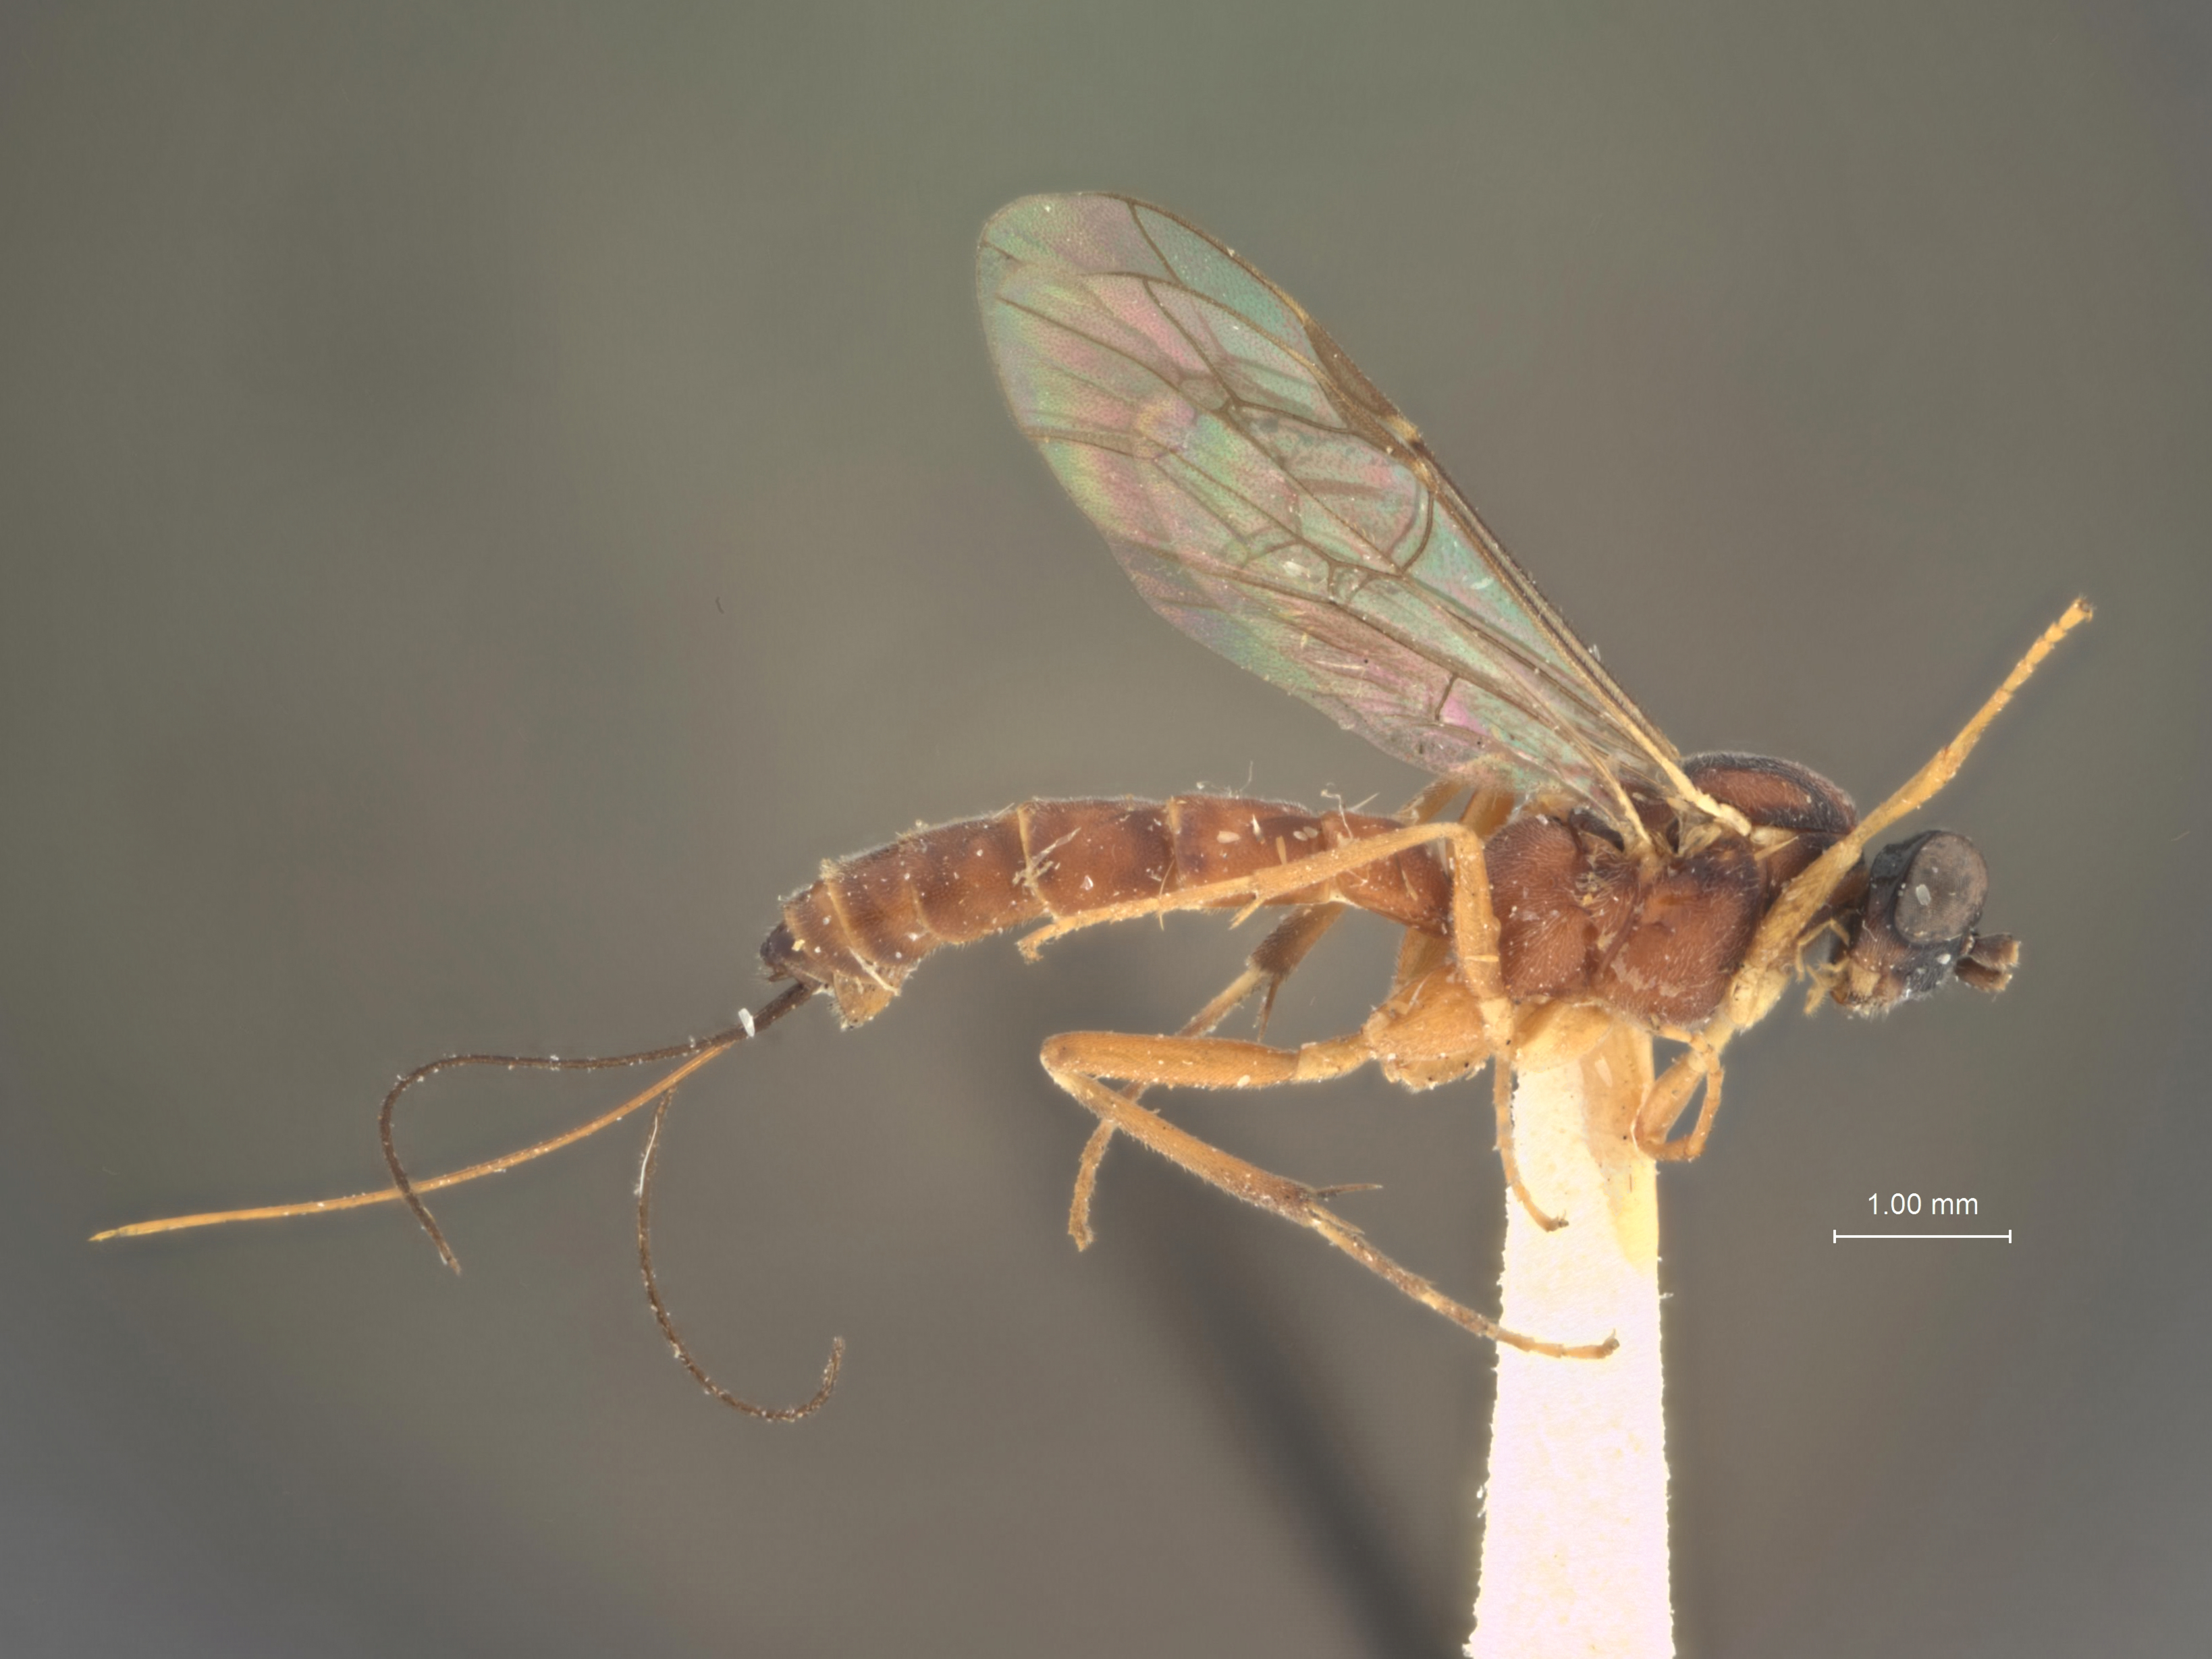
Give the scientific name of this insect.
Glypta plana
